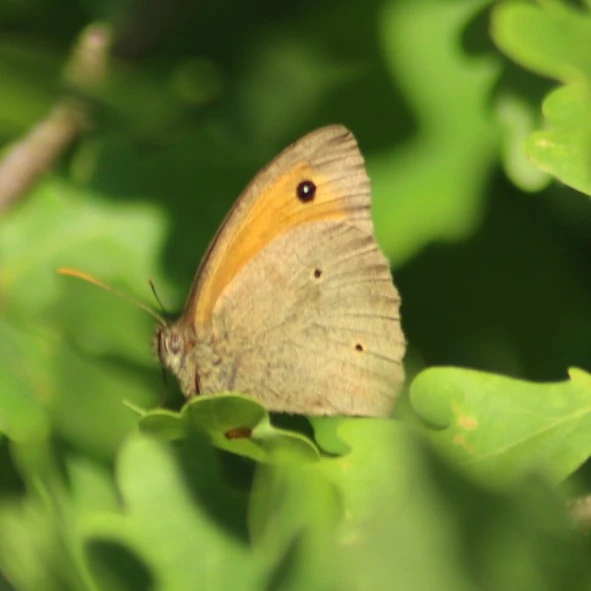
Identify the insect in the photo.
Maniola jurtina
